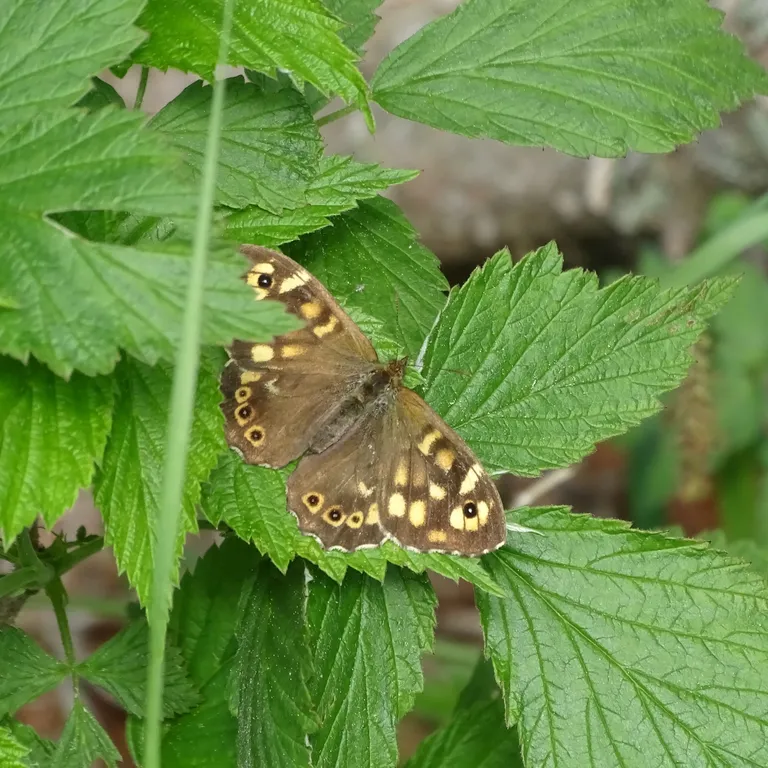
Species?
Pararge aegeria
